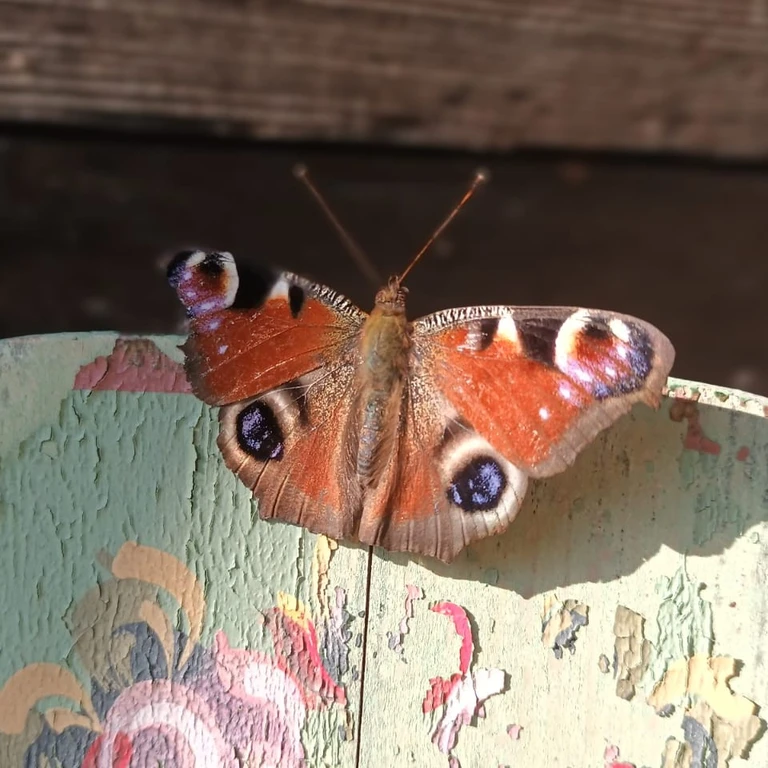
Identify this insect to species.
Aglais io
